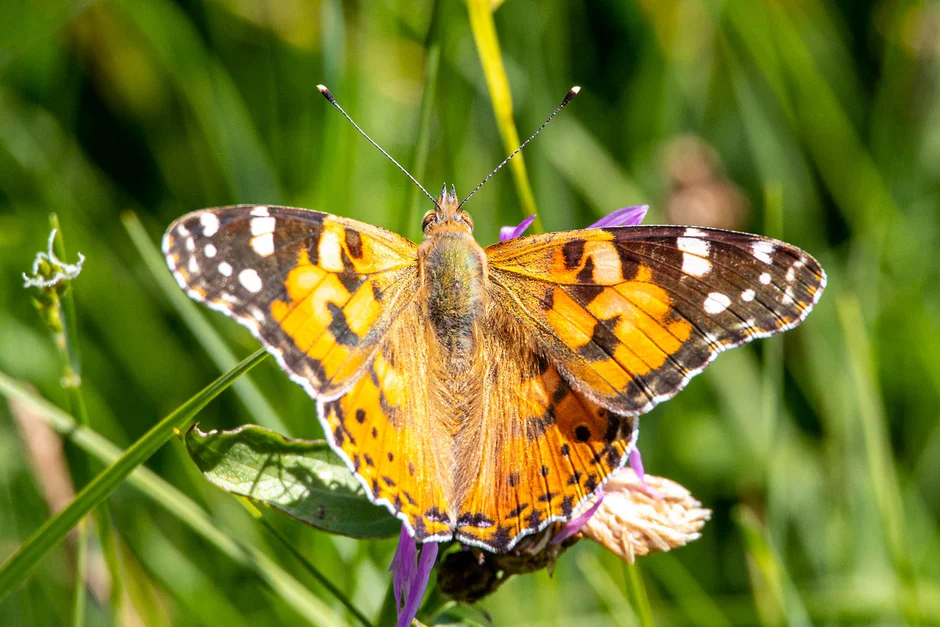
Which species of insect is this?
Vanessa cardui
